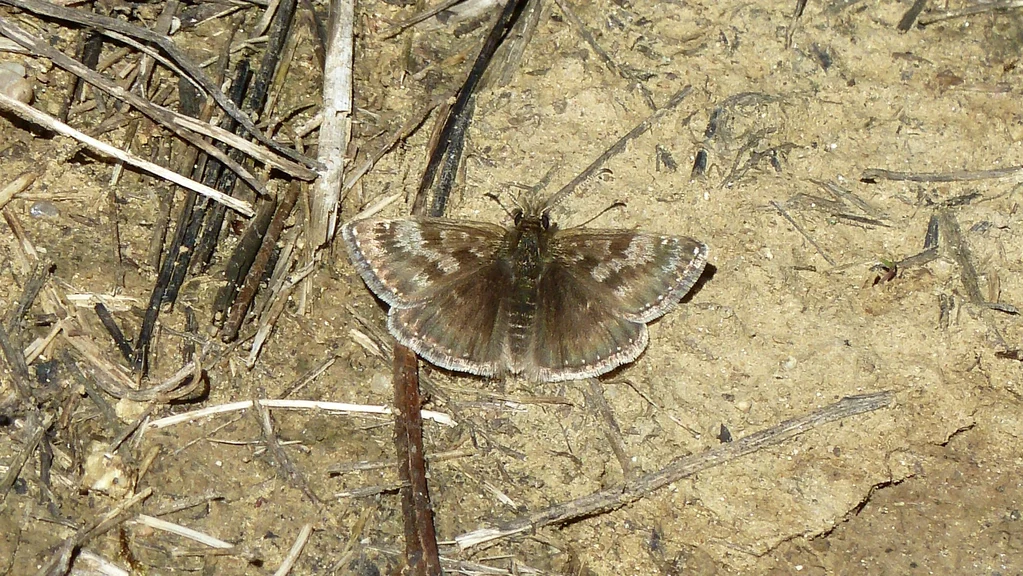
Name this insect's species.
Erynnis tages
